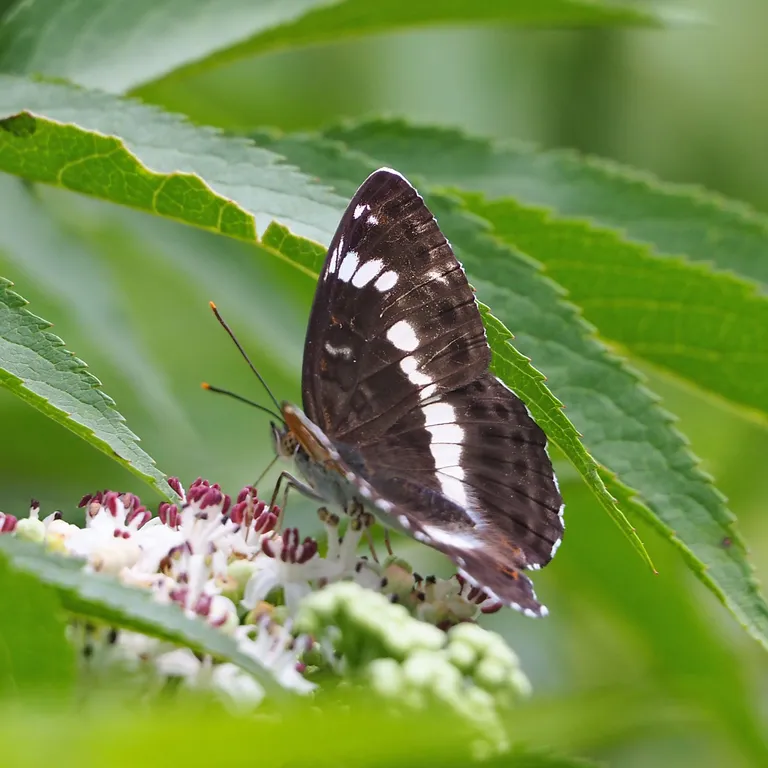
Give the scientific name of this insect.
Limenitis camilla (also Ladoga camilla)
